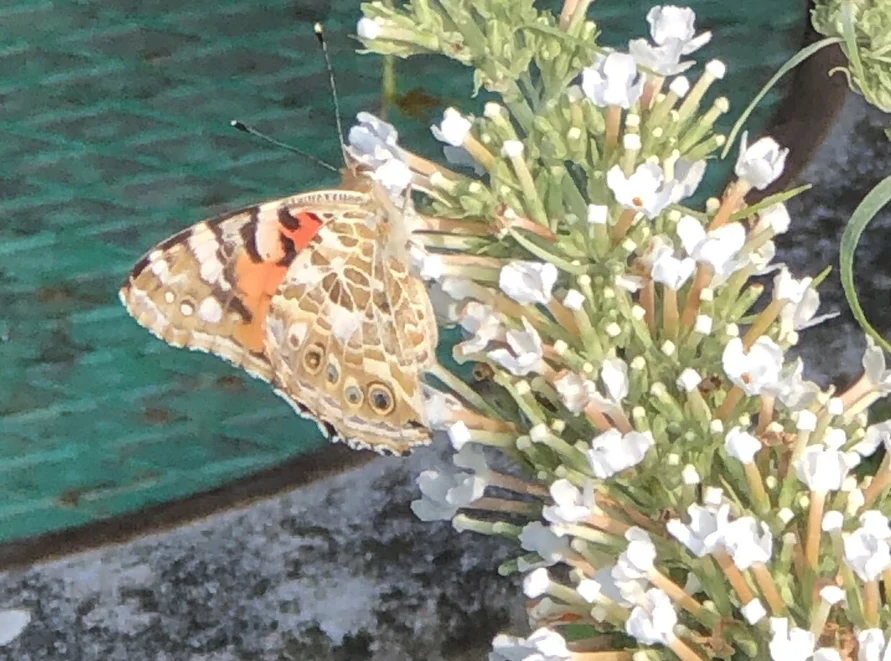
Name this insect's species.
Vanessa cardui
